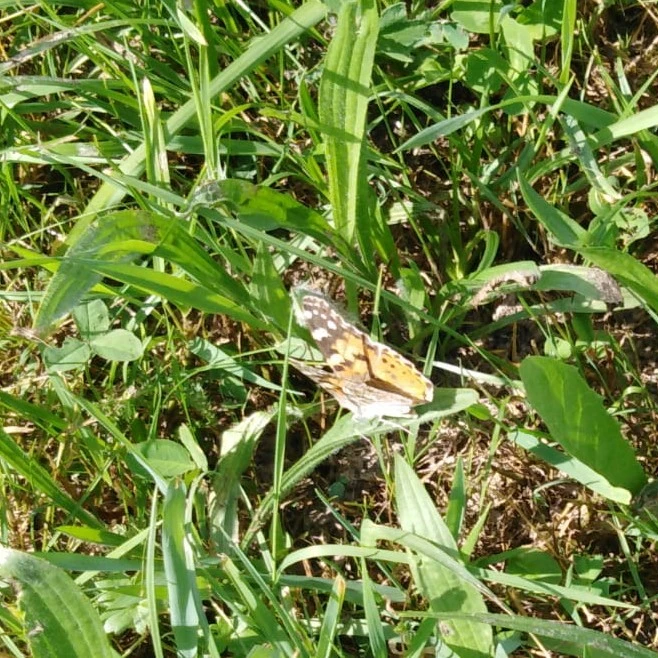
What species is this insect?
Vanessa cardui
